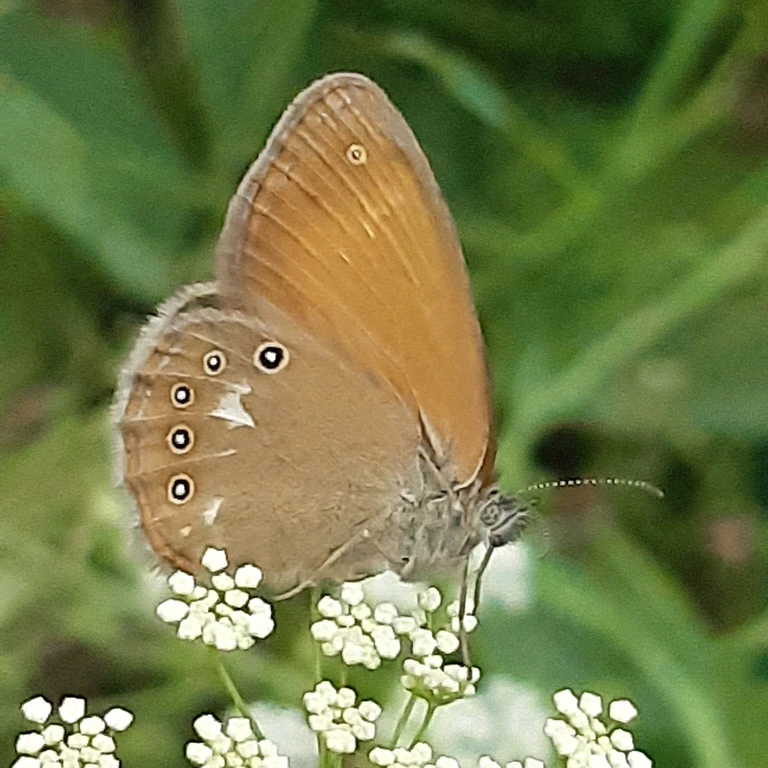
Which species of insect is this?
Coenonympha glycerion (also Coenonympha iphis)
